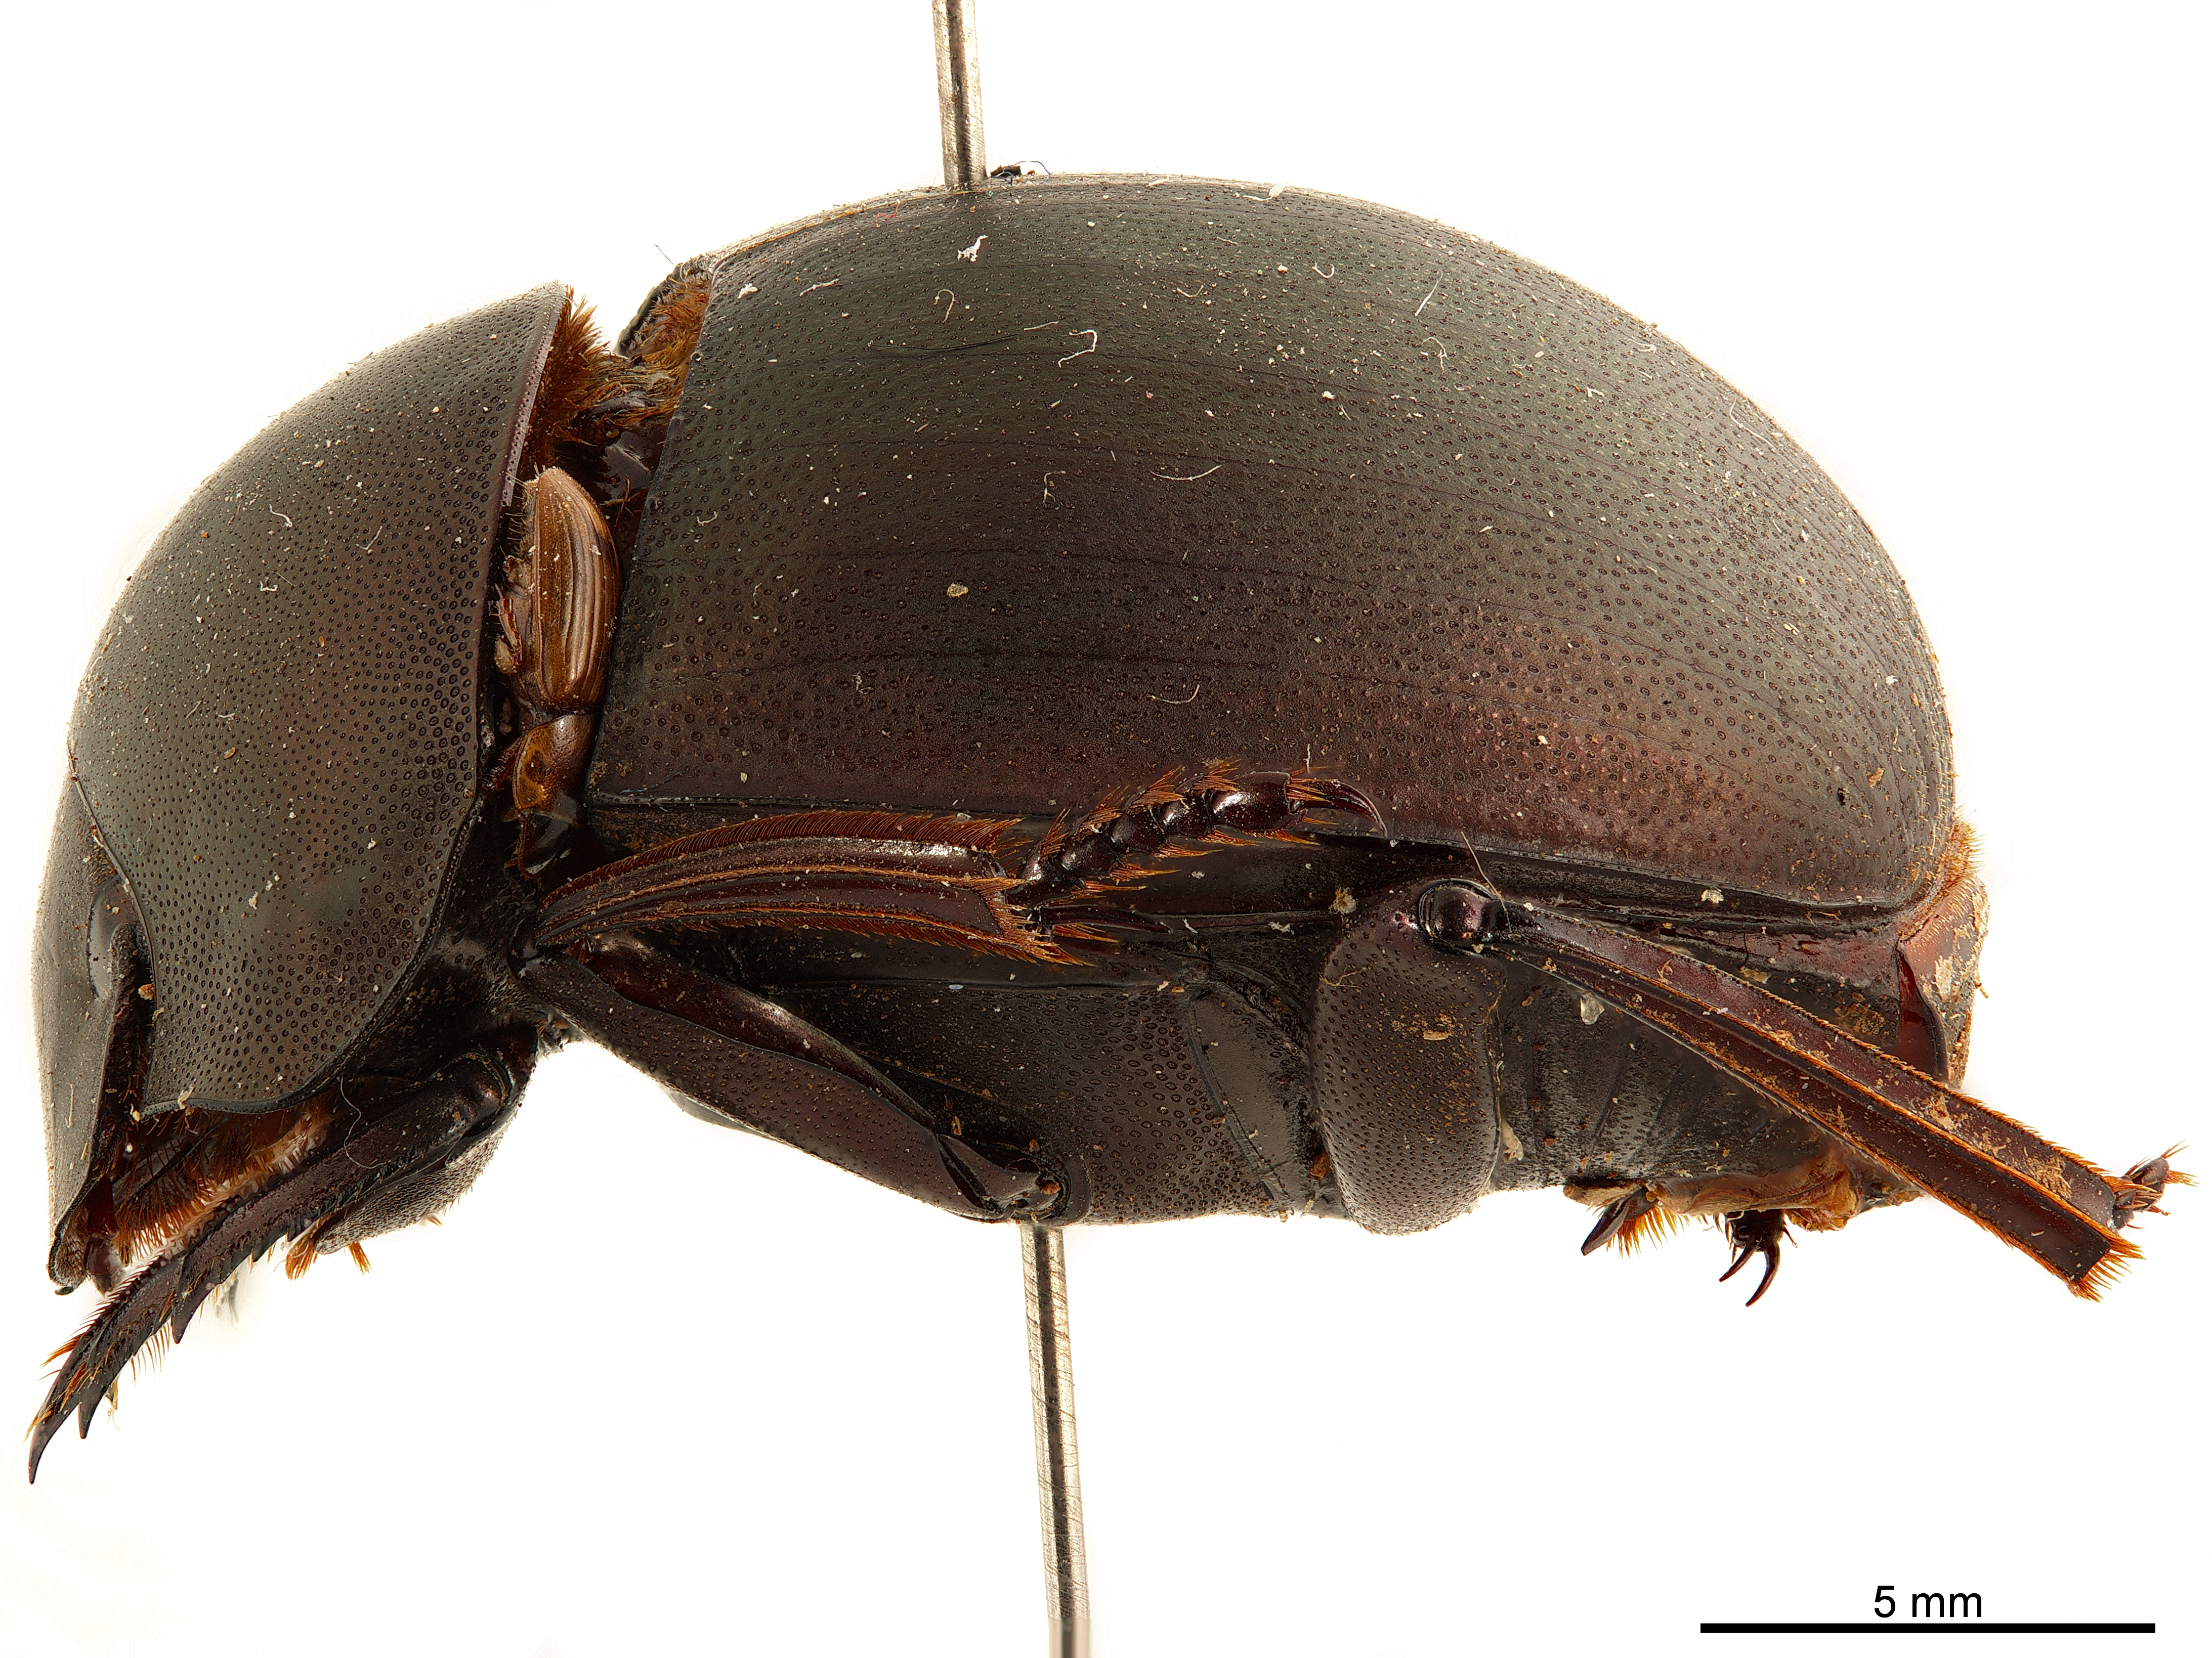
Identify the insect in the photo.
Anachalcos convexus
